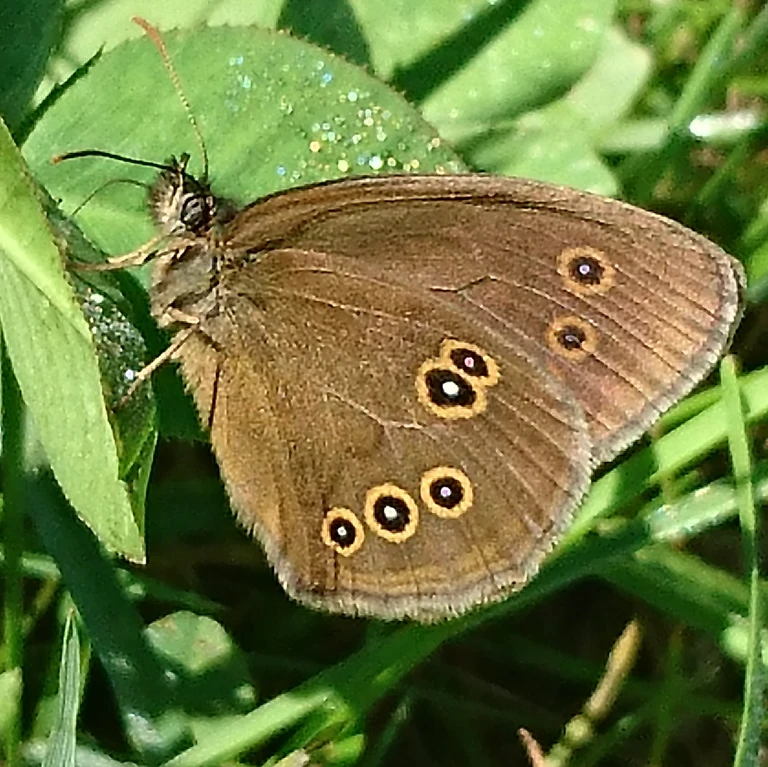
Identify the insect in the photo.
Aphantopus hyperantus
